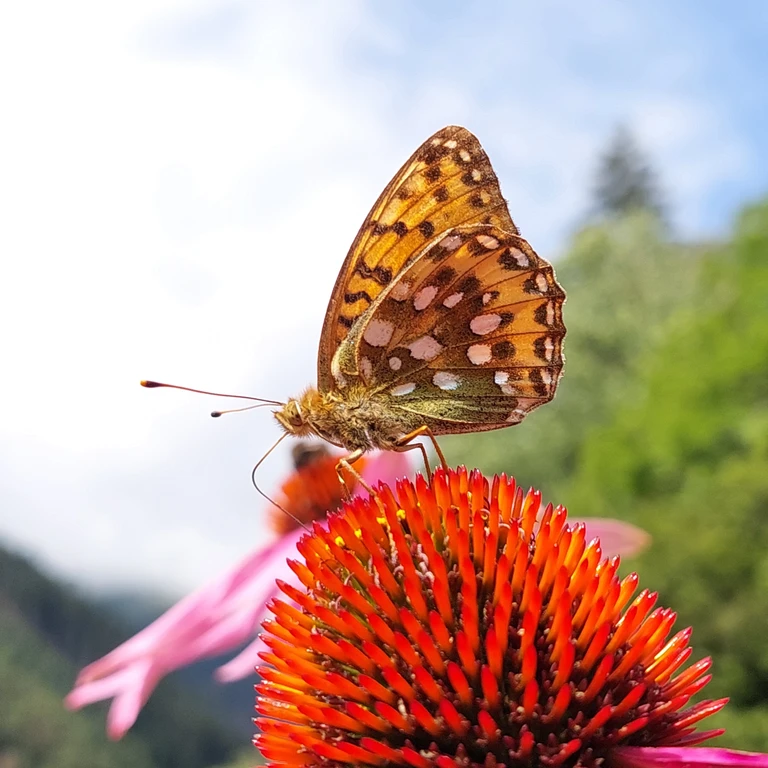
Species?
Speyeria aglaja
